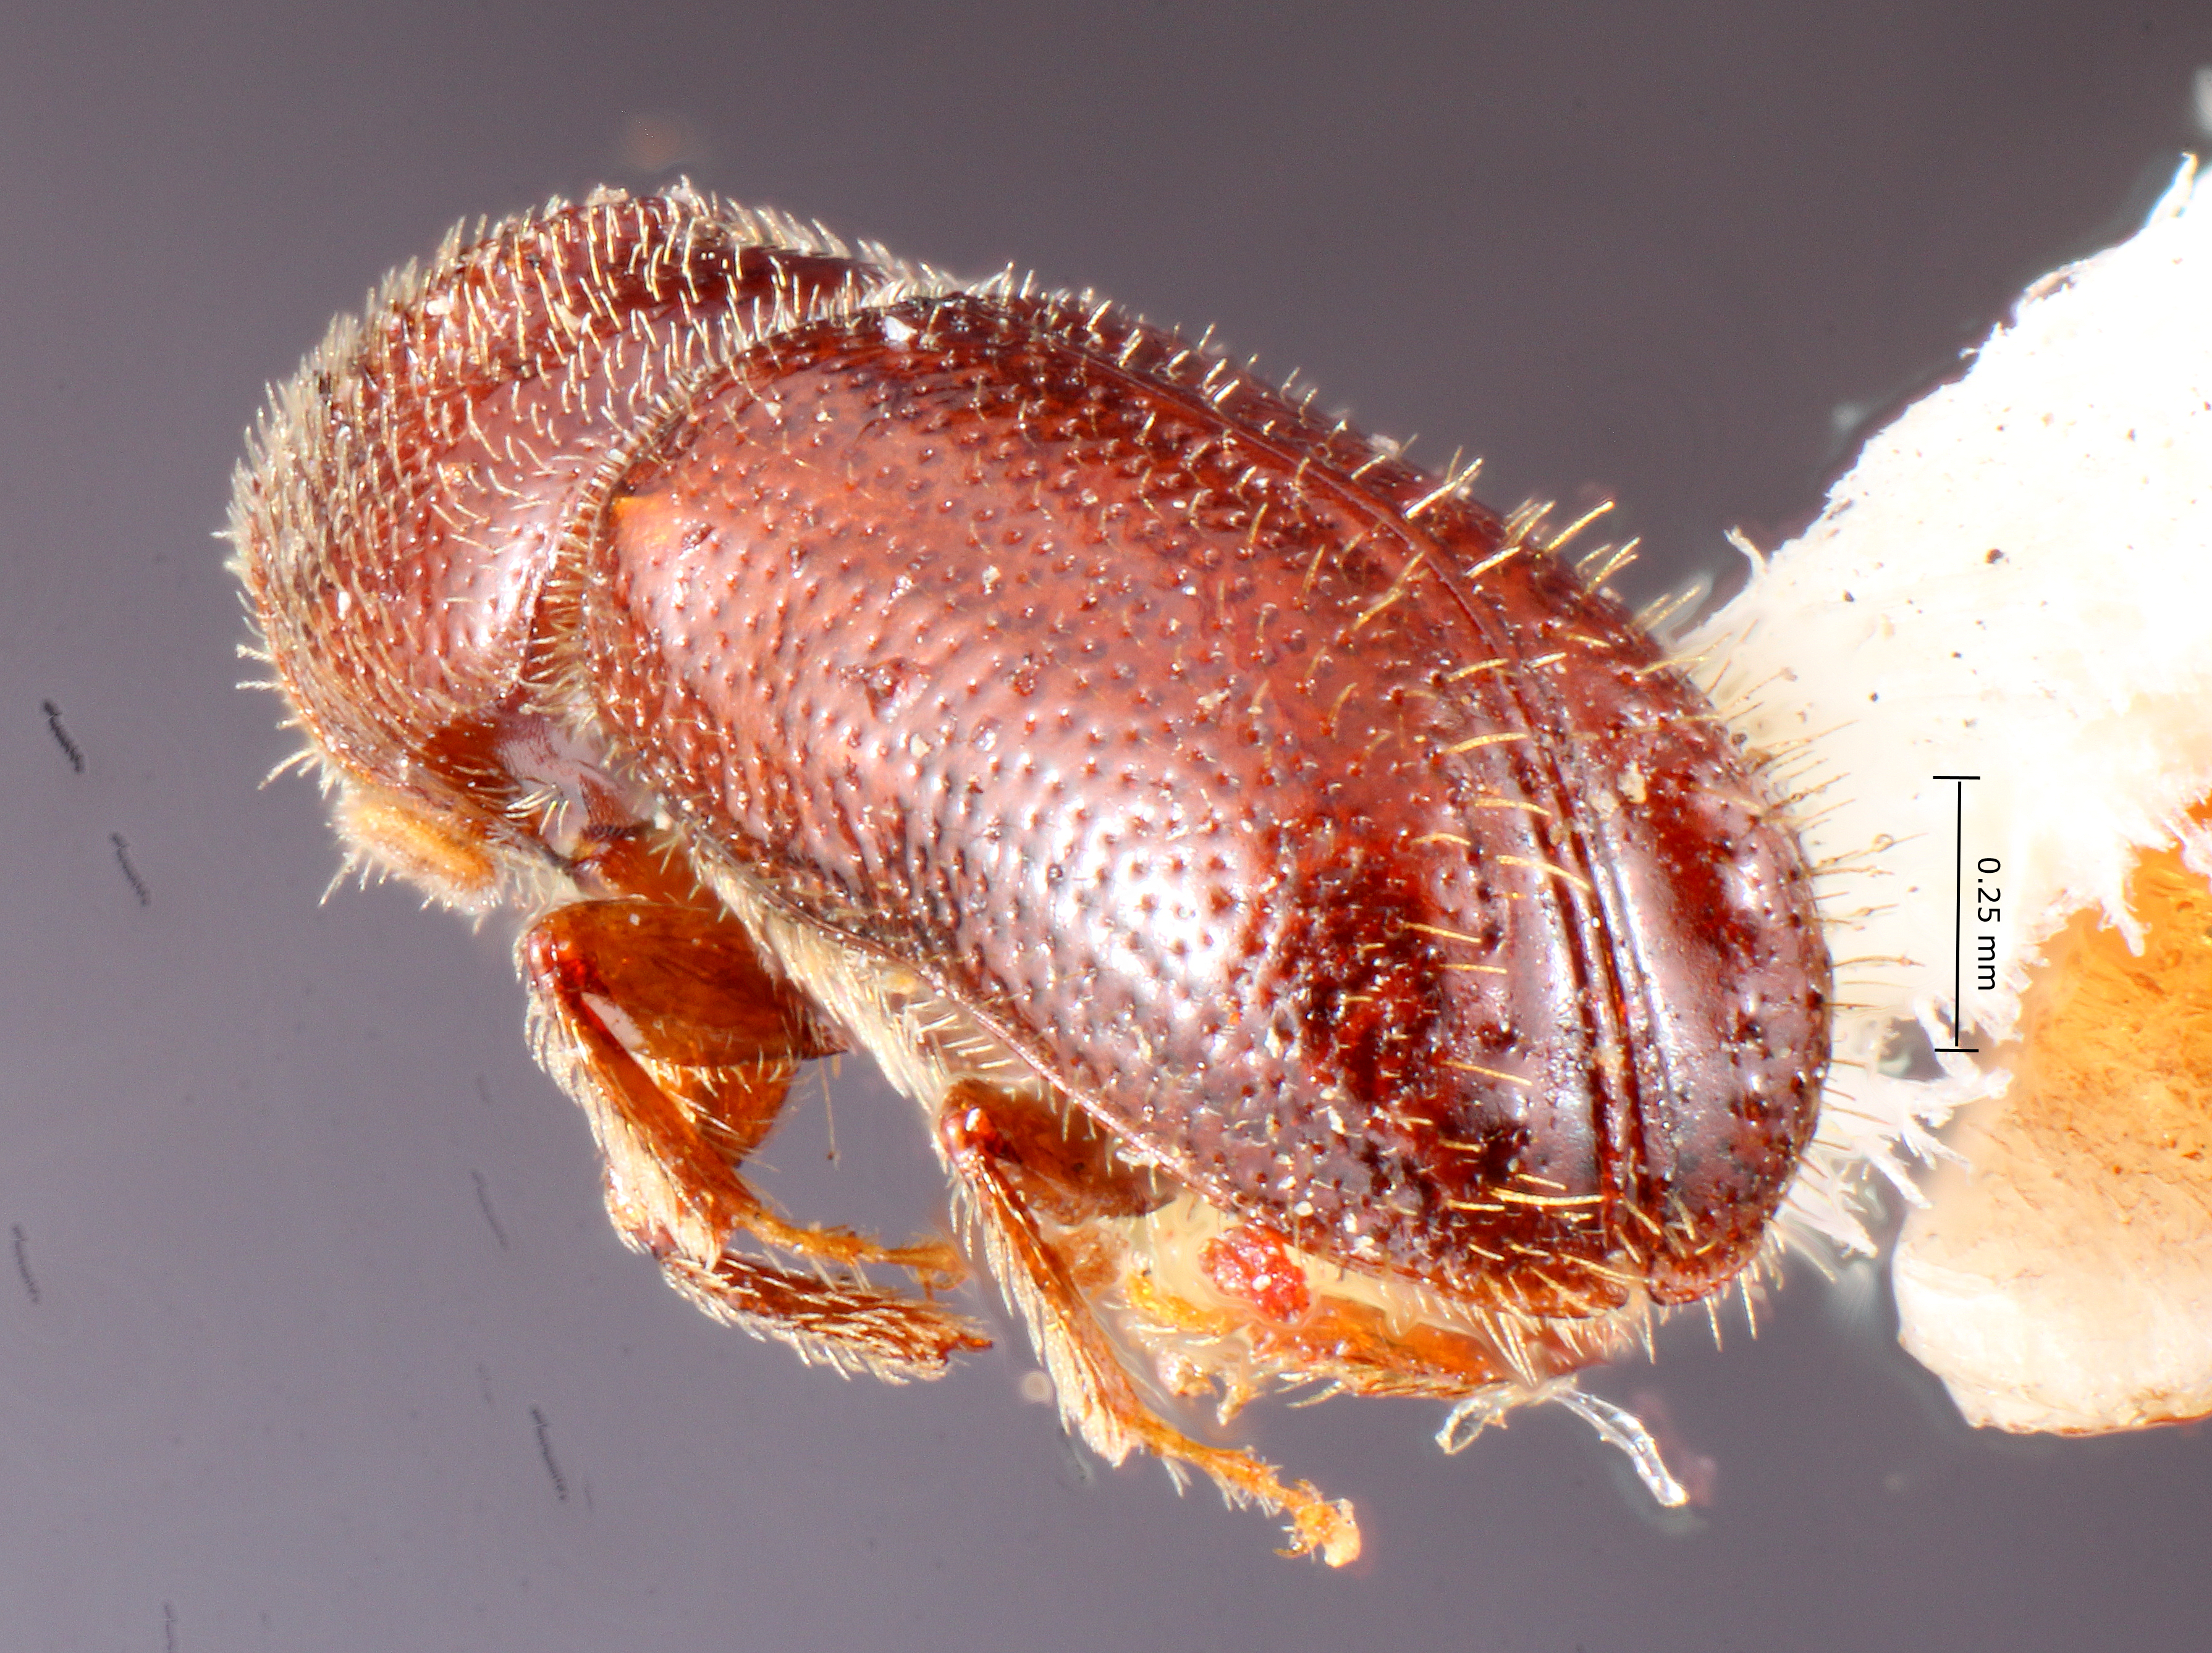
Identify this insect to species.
Pityophthorus schwarzi
